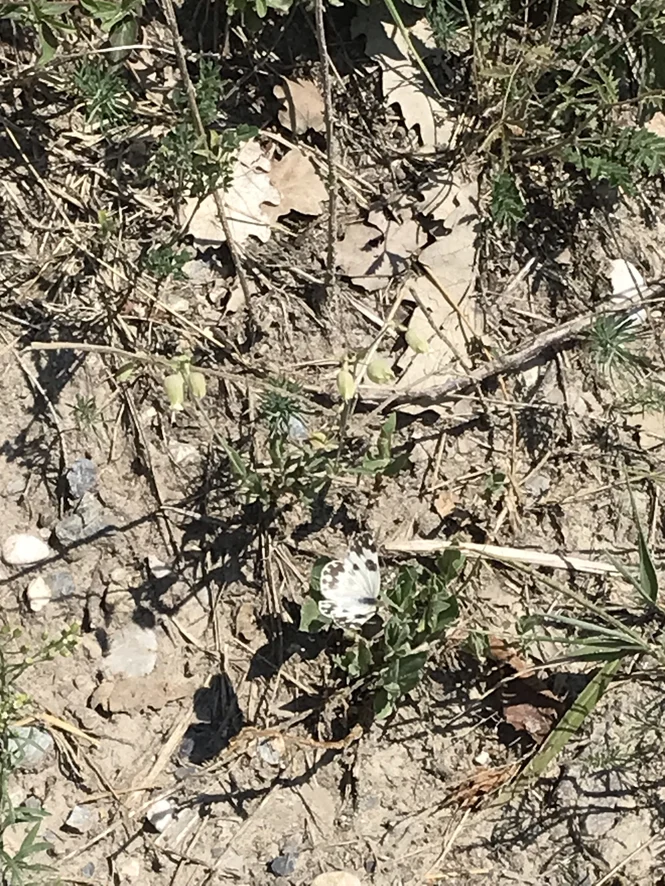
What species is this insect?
Pontia edusa
